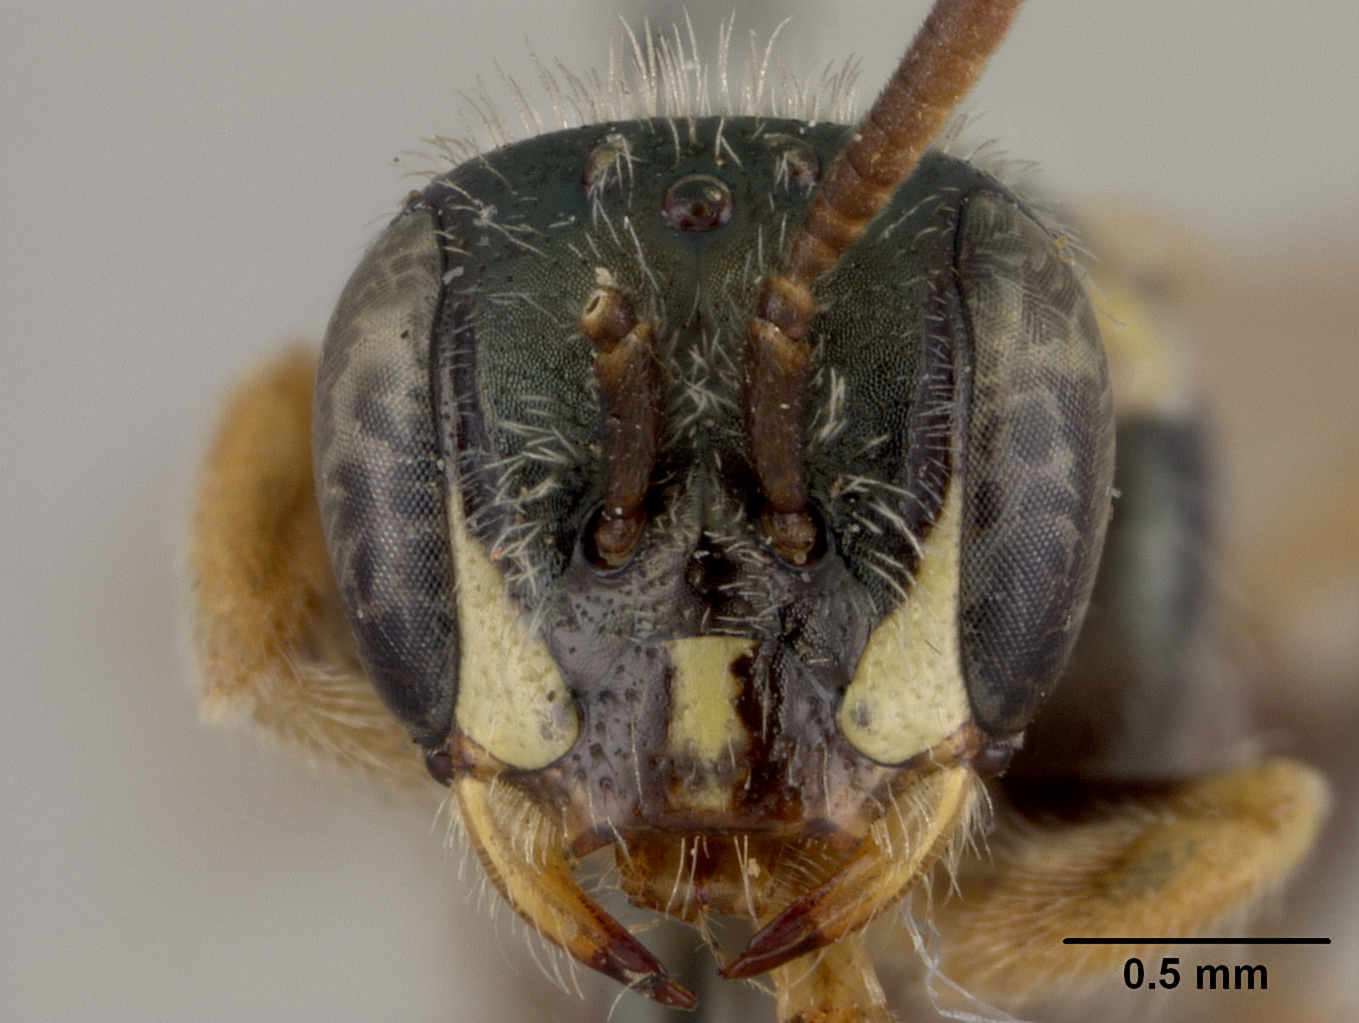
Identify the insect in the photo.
Perdita ruficauda
